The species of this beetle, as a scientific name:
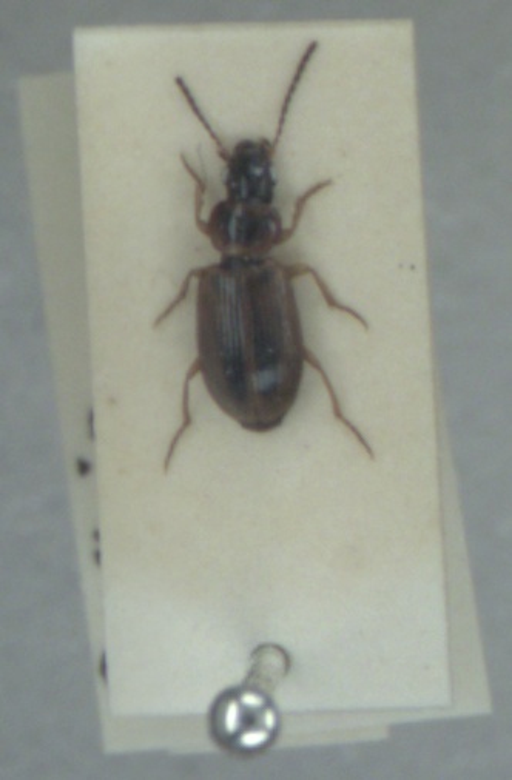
Dicheirotrichus placidus
